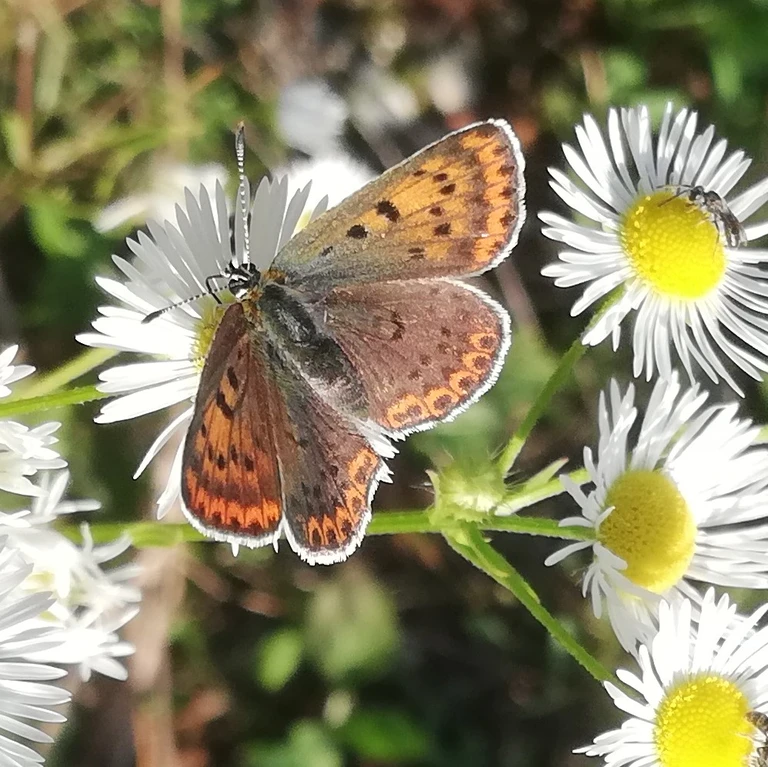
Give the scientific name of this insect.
Lycaena tityrus (also Loweia tityrus)
